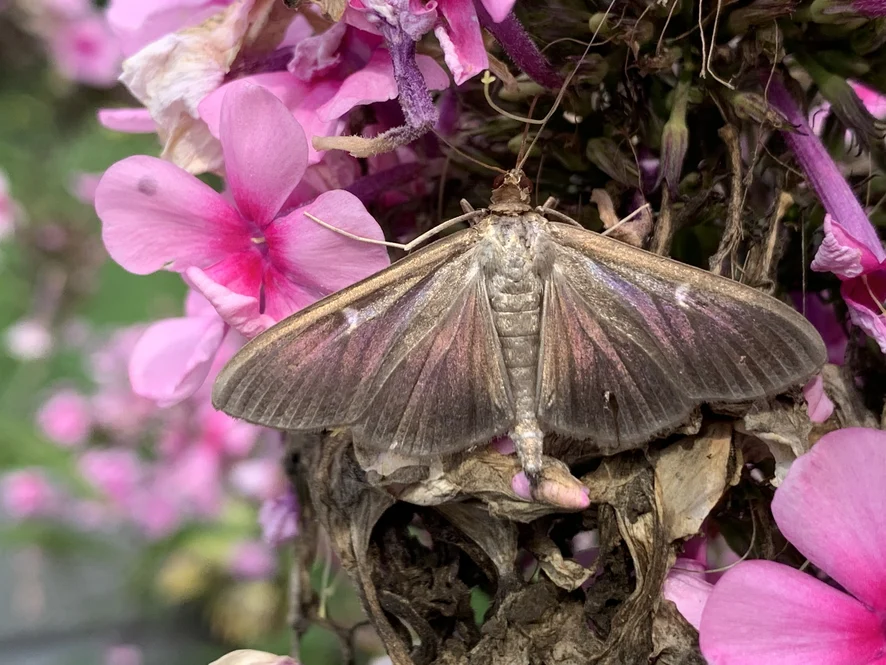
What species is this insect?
Cydalima perspectalis
